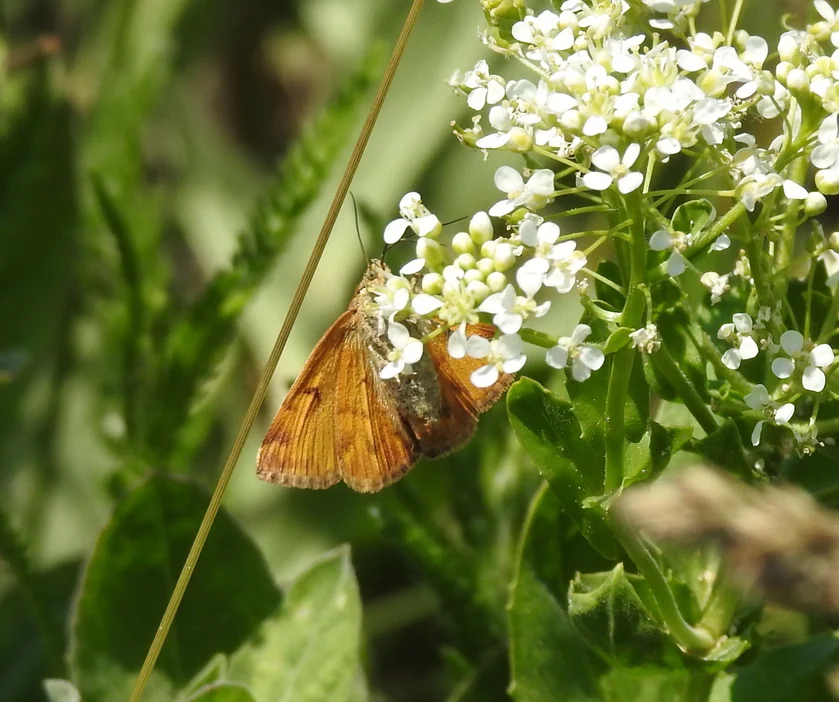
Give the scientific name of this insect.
Euclidia glyphica
